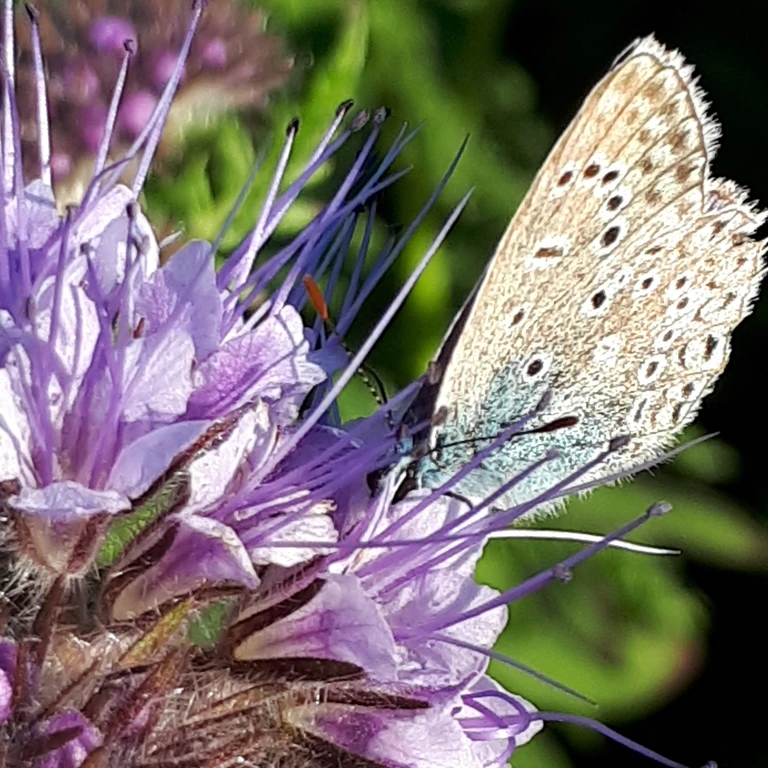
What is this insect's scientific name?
Polyommatus icarus
